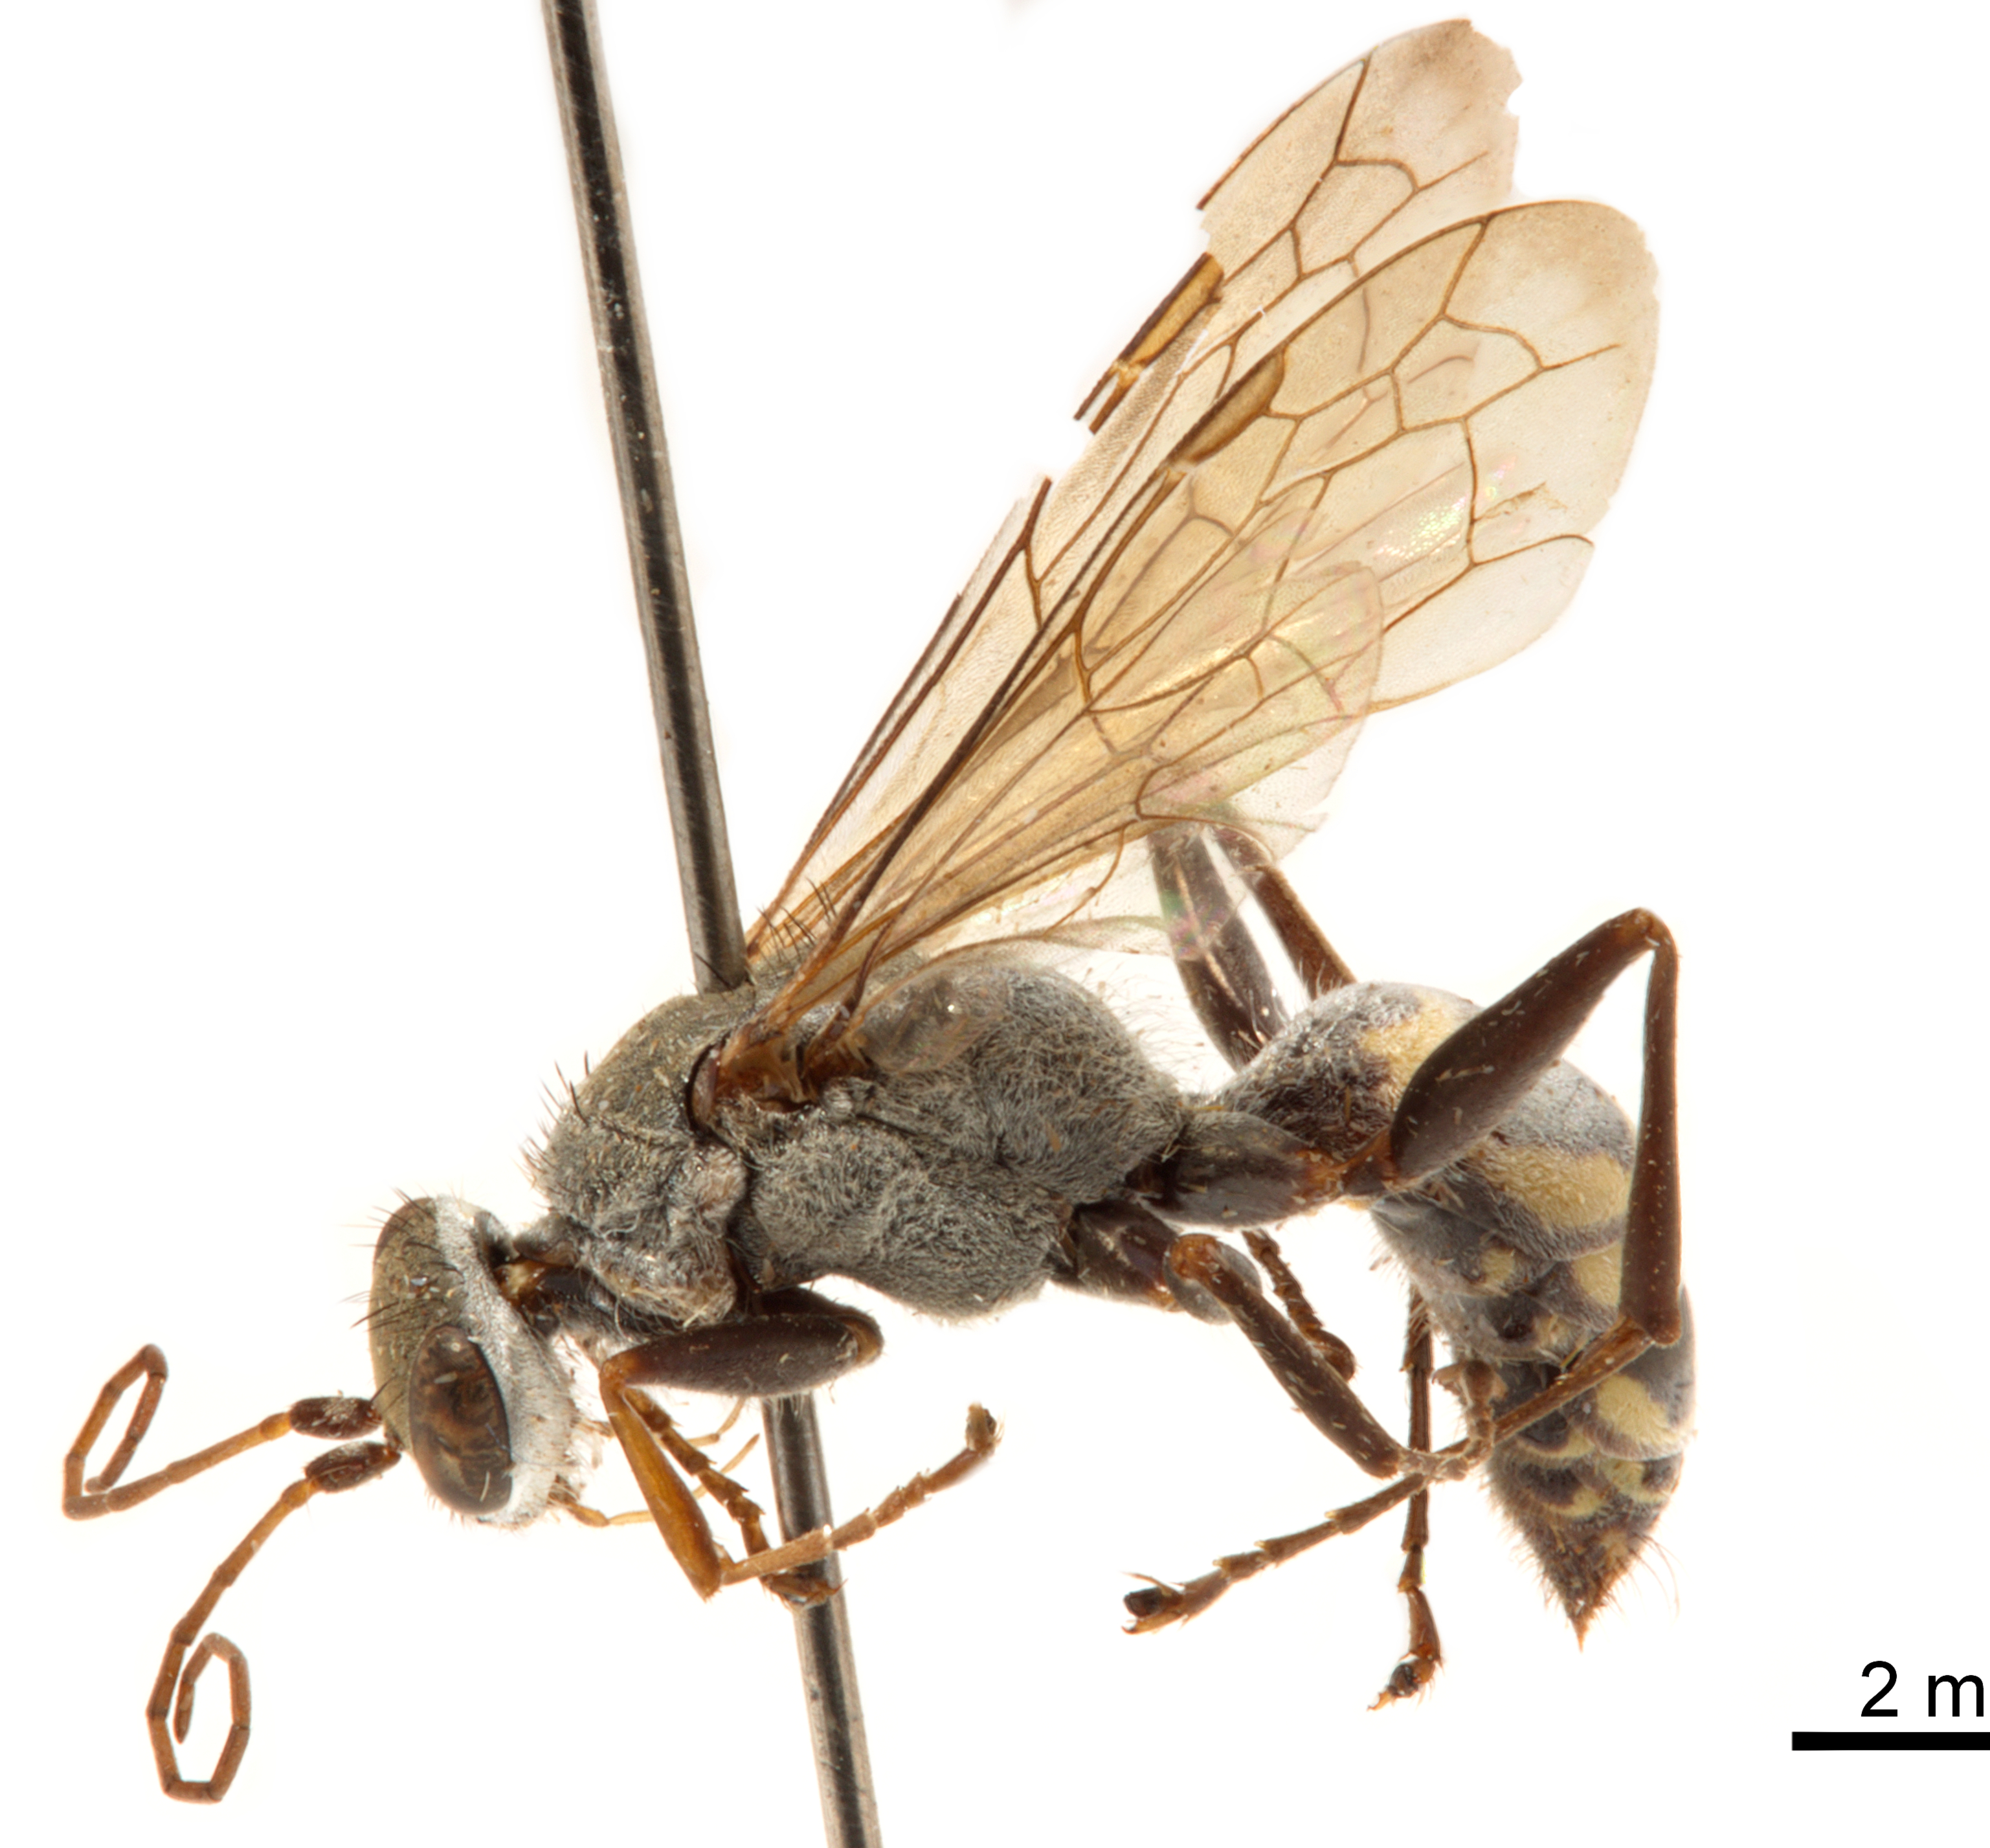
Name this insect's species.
Machaerothrix johni
